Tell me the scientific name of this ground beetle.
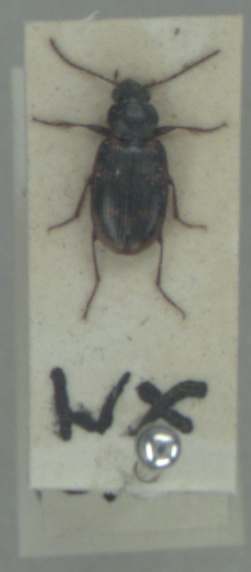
Bembidion varium
